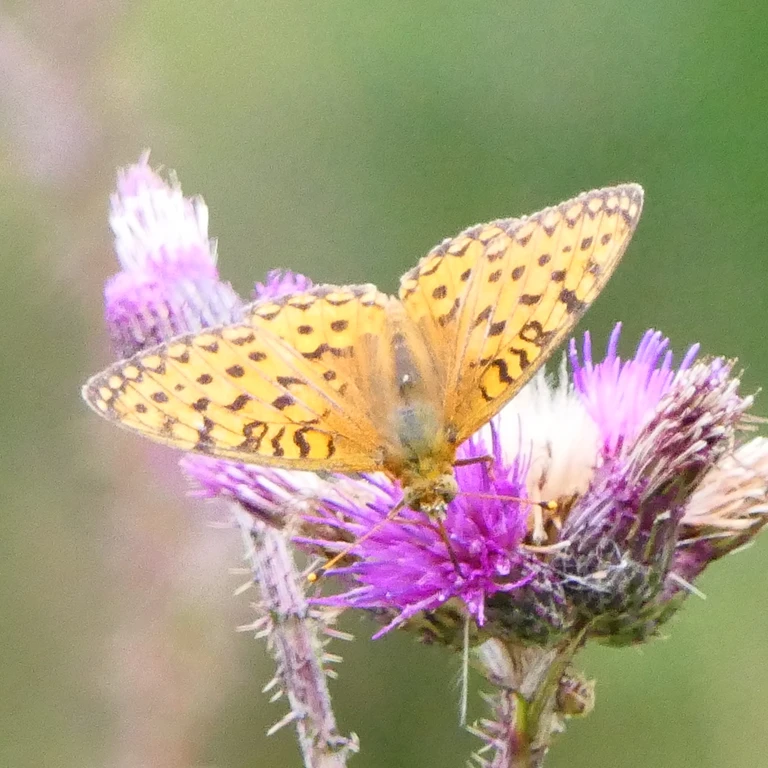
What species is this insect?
Speyeria aglaja
